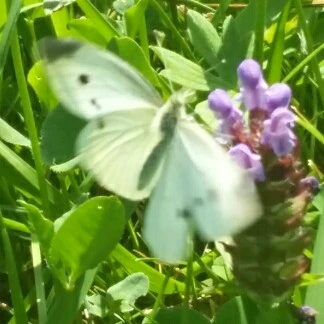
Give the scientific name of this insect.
Pieris rapae
